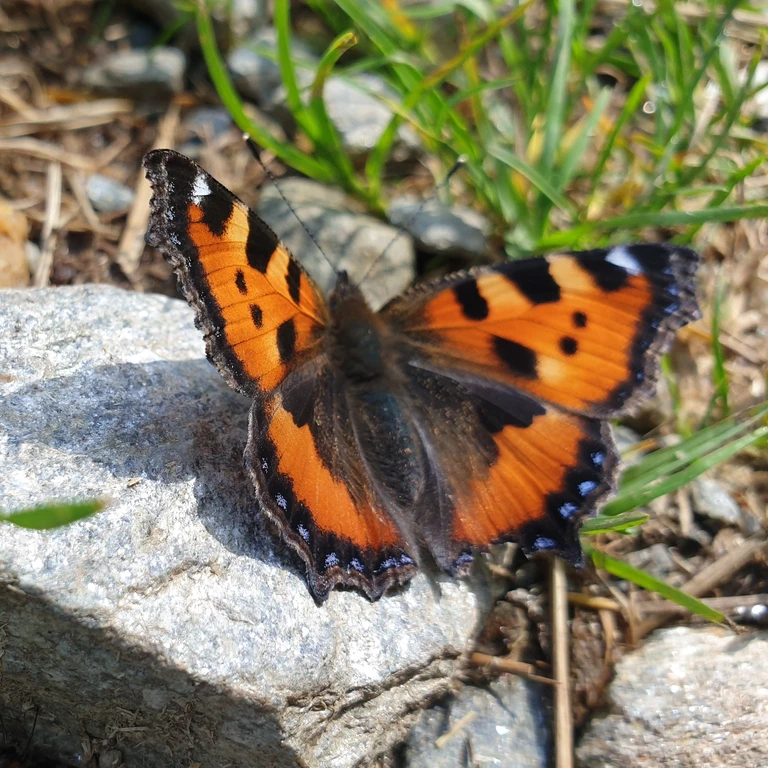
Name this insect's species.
Aglais urticae
